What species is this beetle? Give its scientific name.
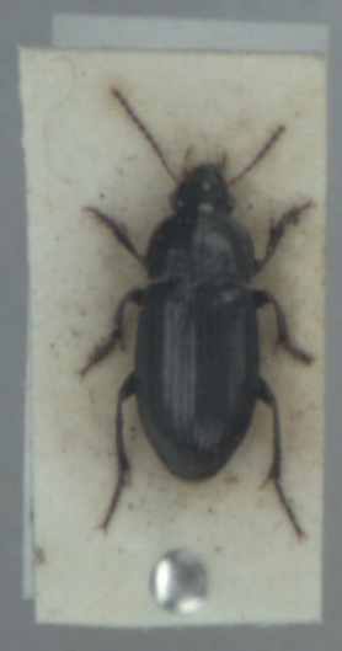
Harpalus anxius
